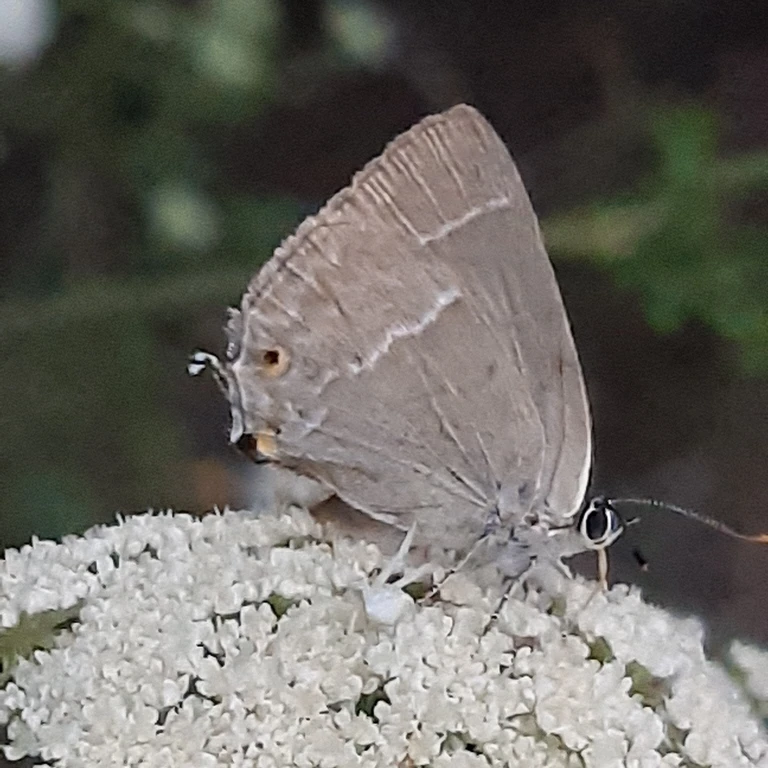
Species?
Favonius quercus (also Quercusia quercus)
